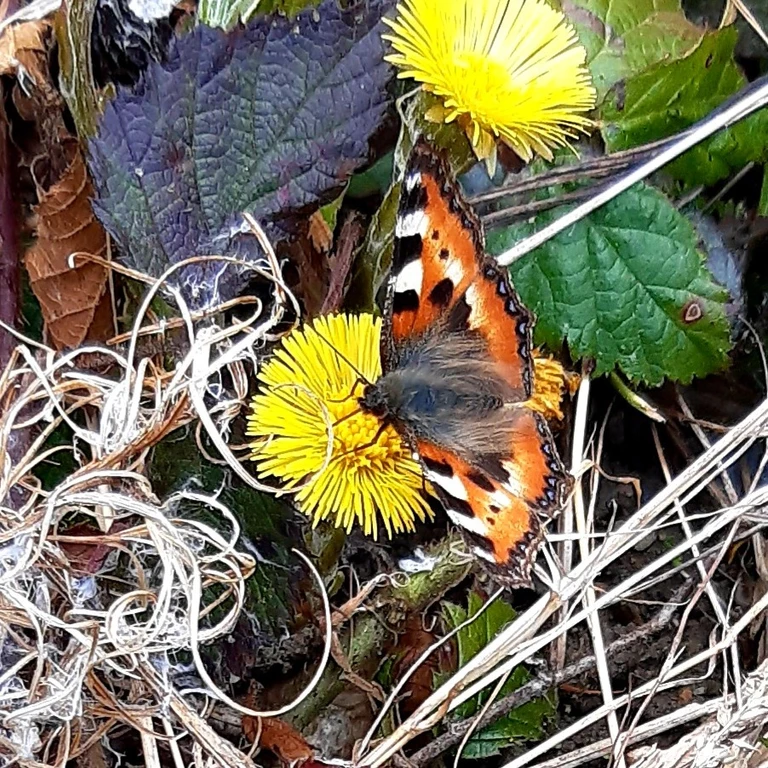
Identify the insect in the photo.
Aglais urticae
